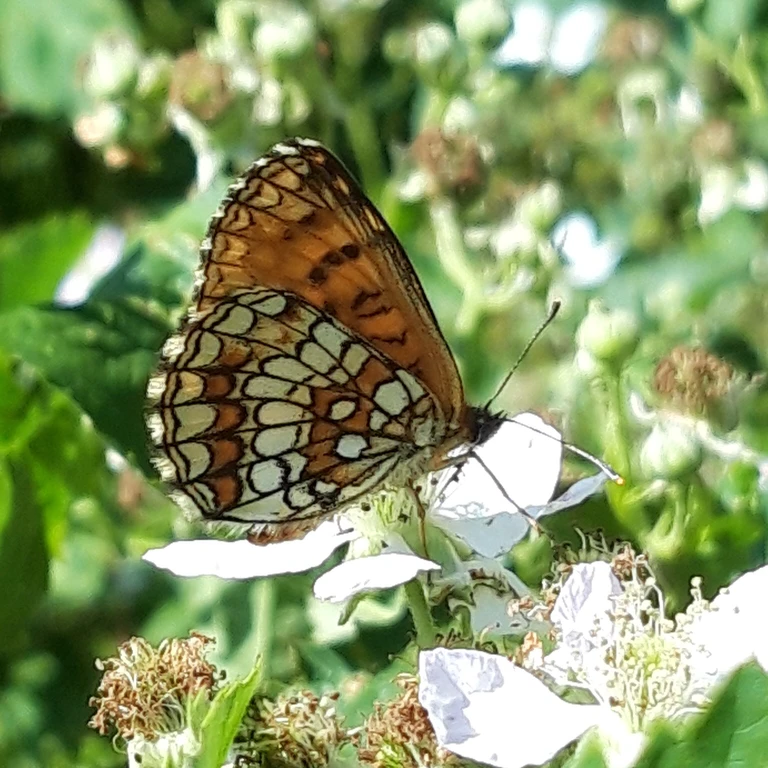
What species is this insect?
Melitaea athalia
